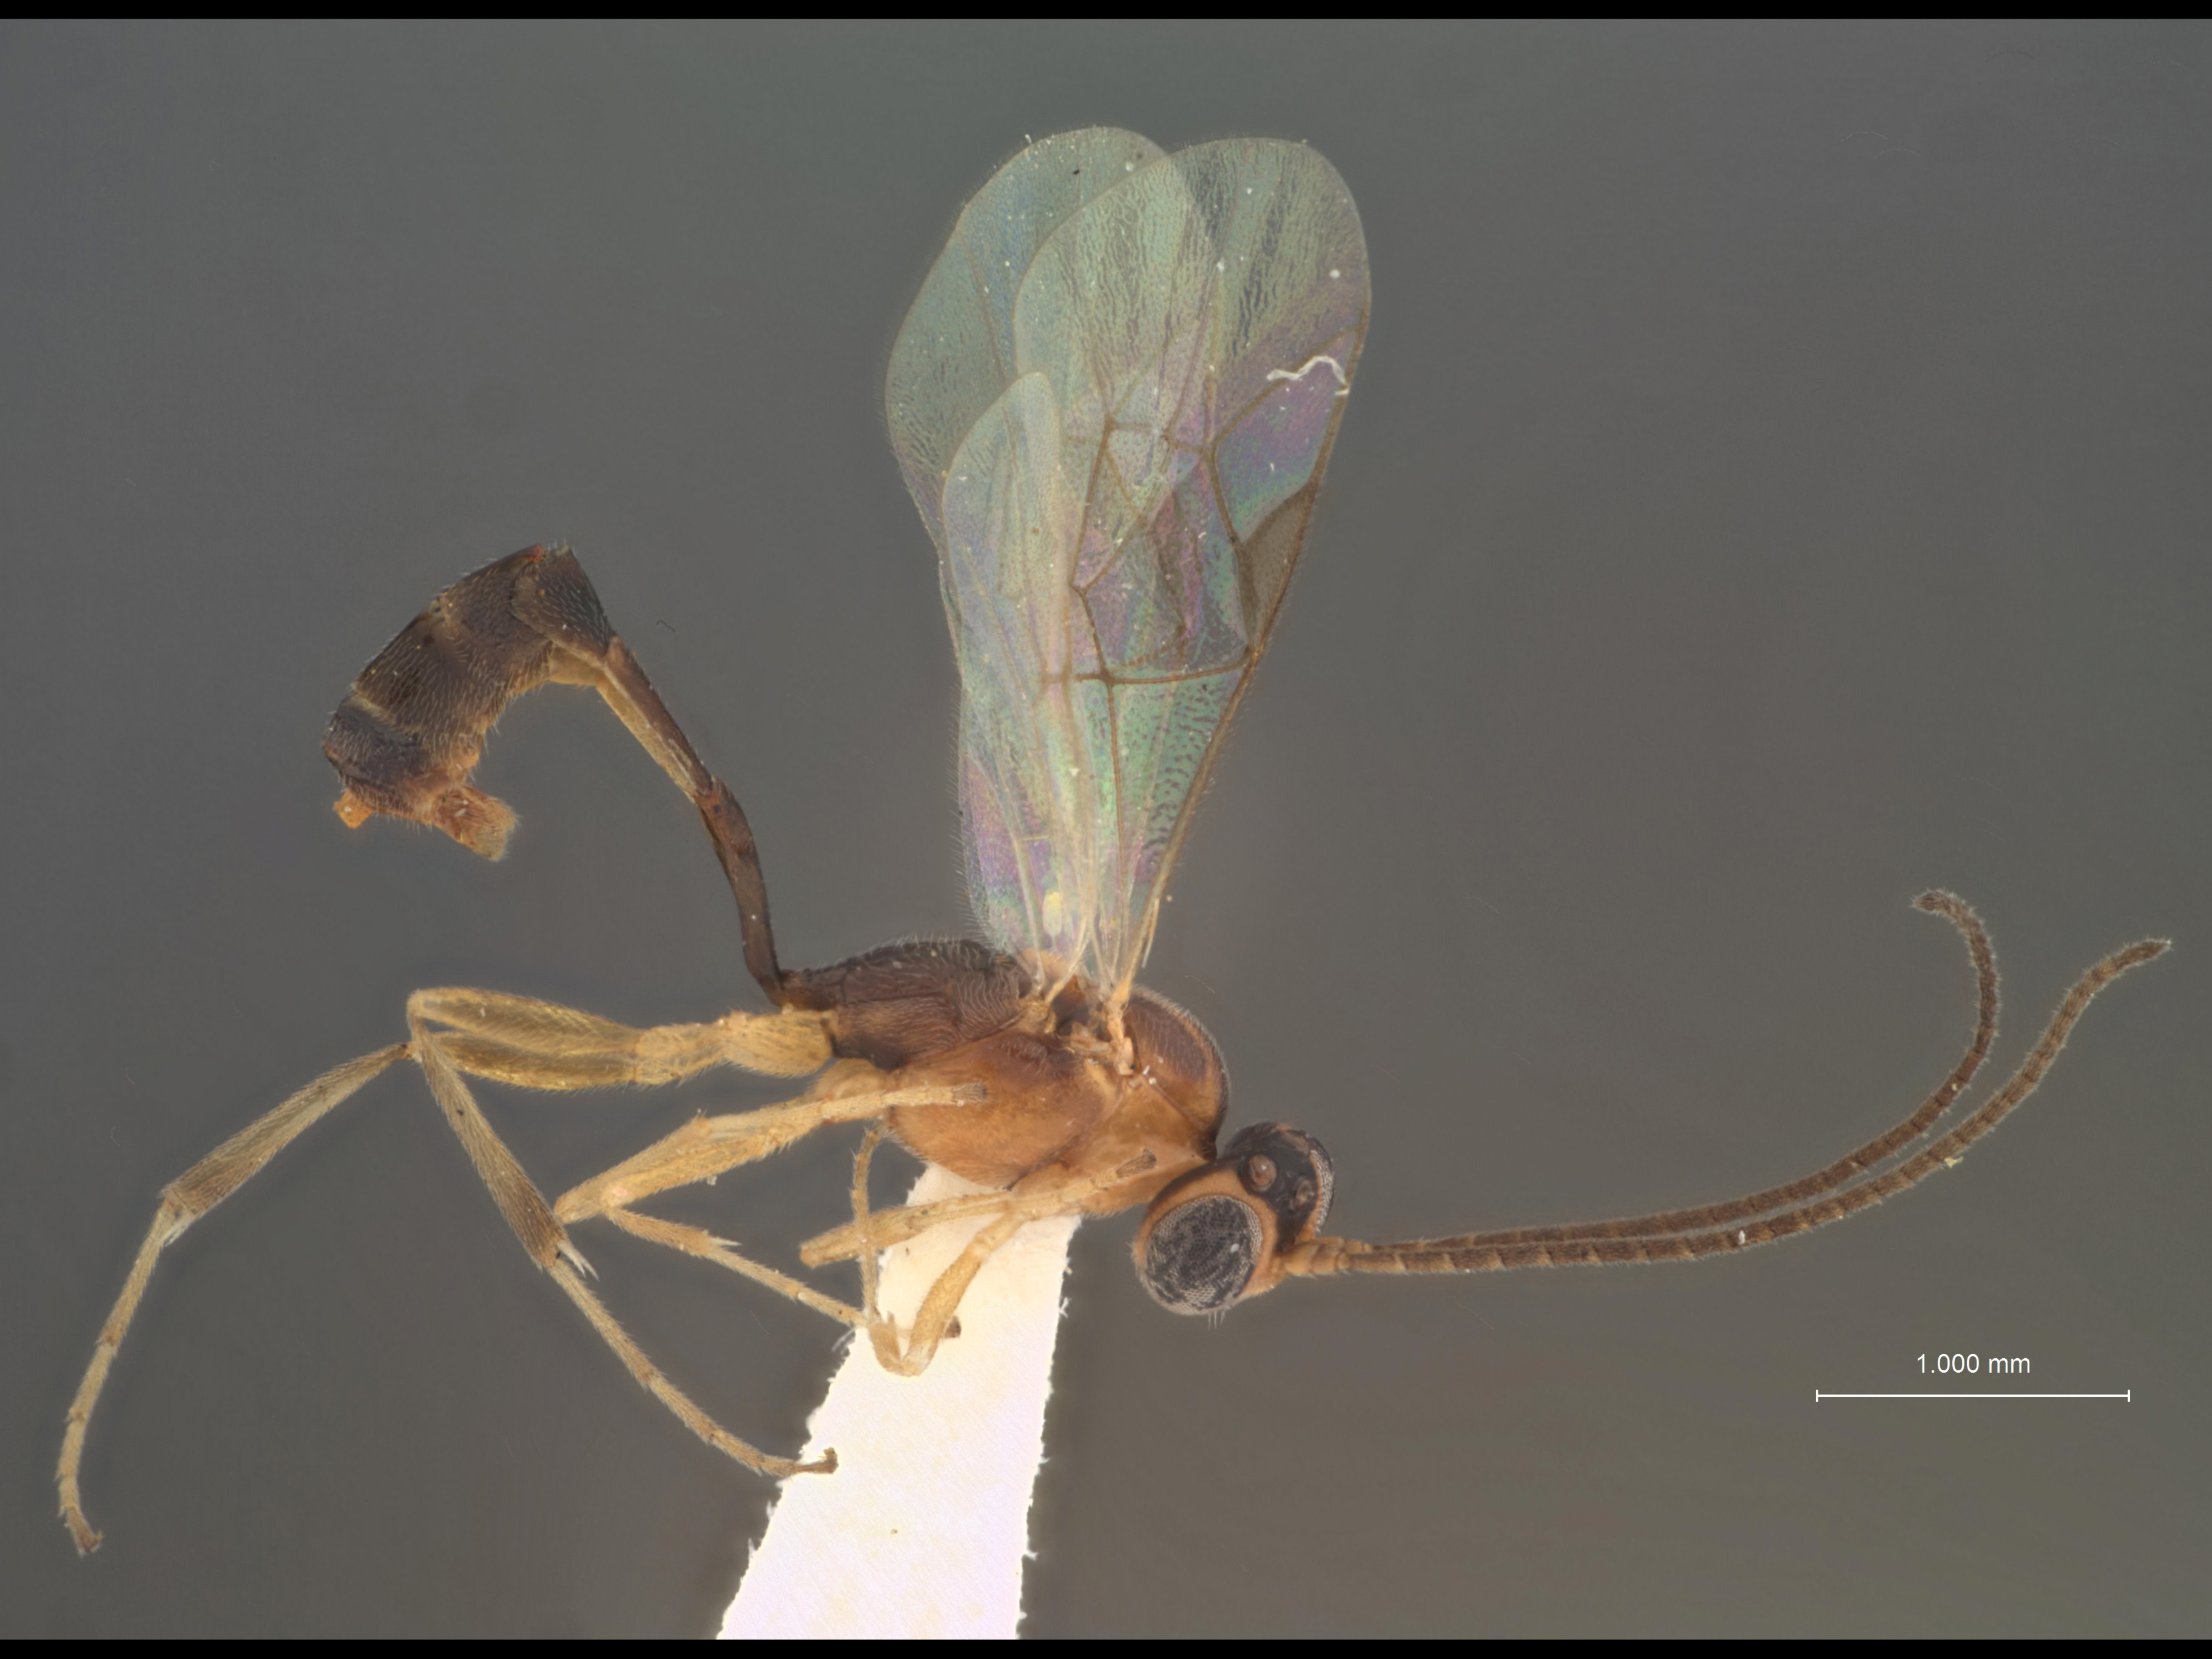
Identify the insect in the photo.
Temelucha marylandica
